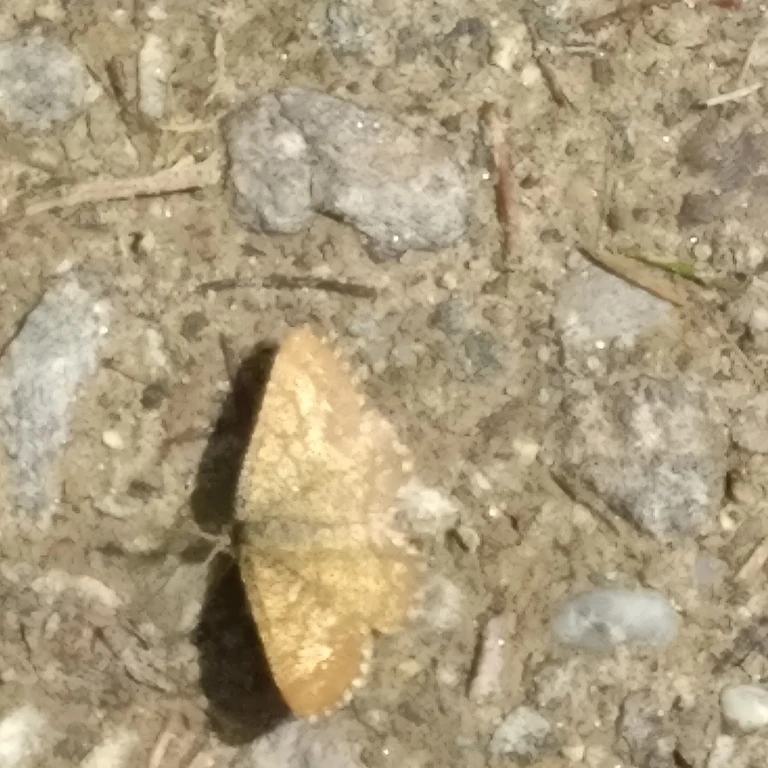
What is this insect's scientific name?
Ematurga atomaria
